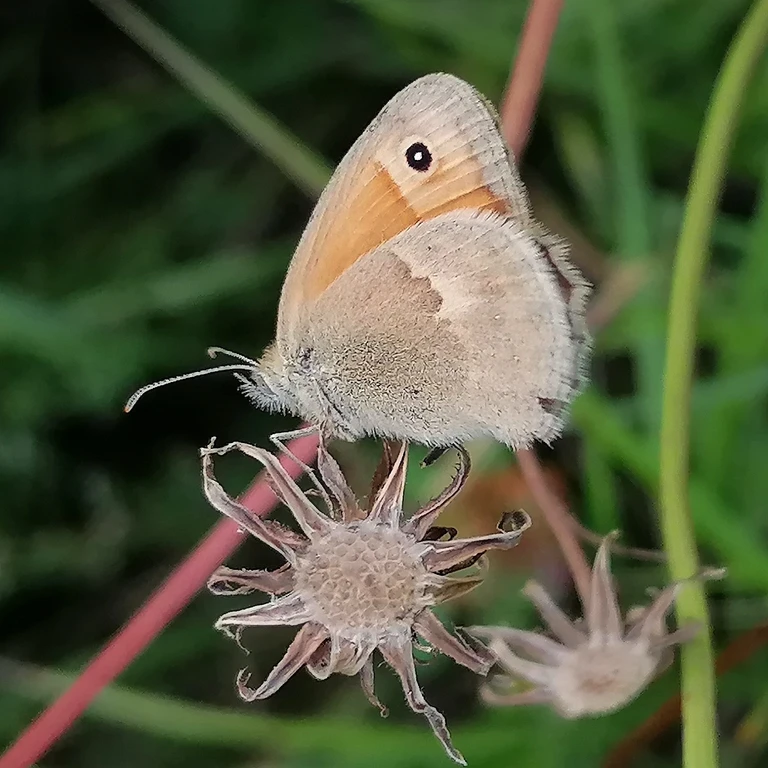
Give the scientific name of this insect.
Coenonympha pamphilus
